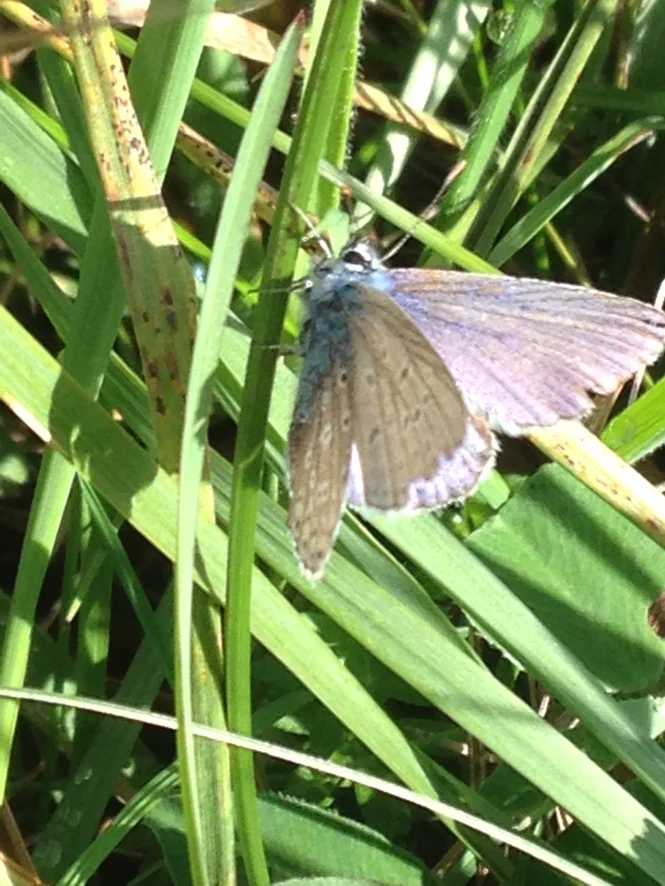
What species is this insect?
Polyommatus icarus
